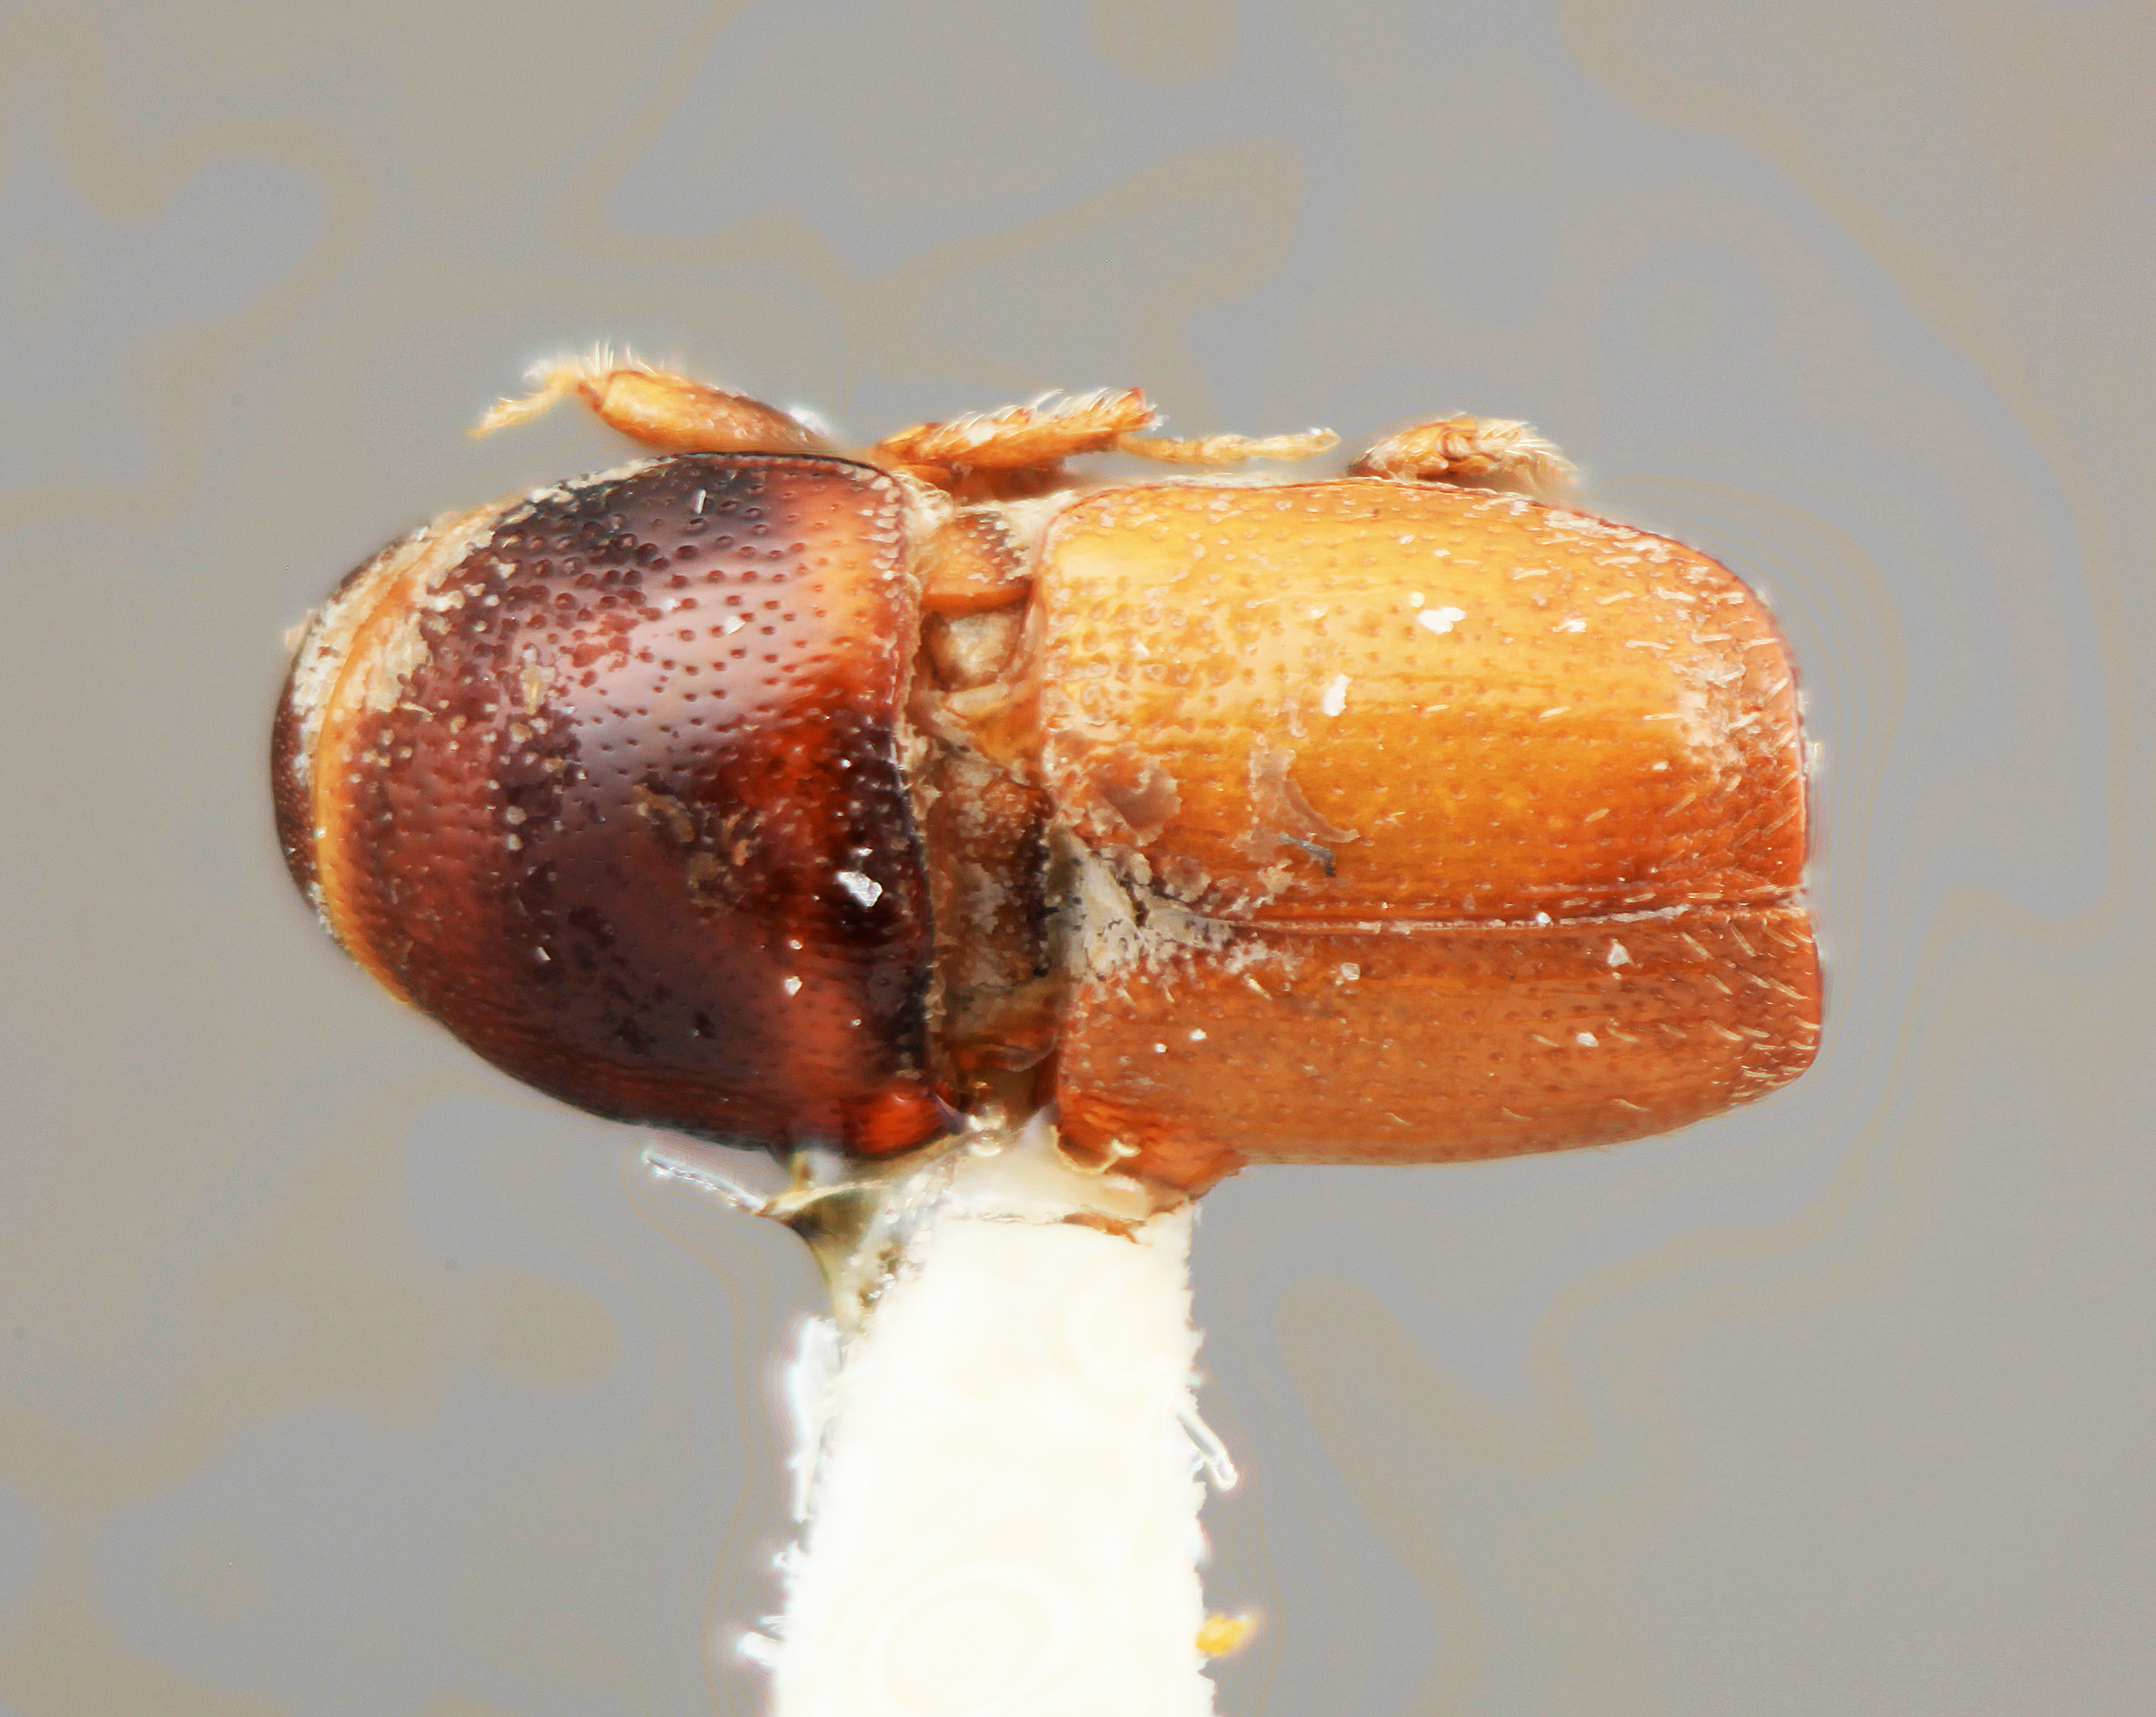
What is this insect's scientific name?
Scolytus torulus (also Scolytodes torulus)
